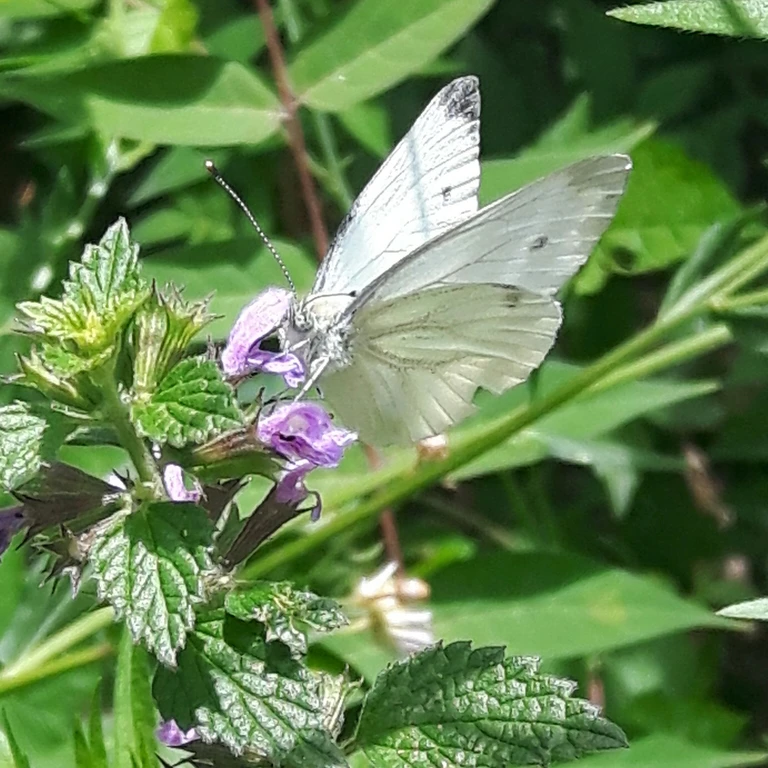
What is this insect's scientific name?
Pieris napi
